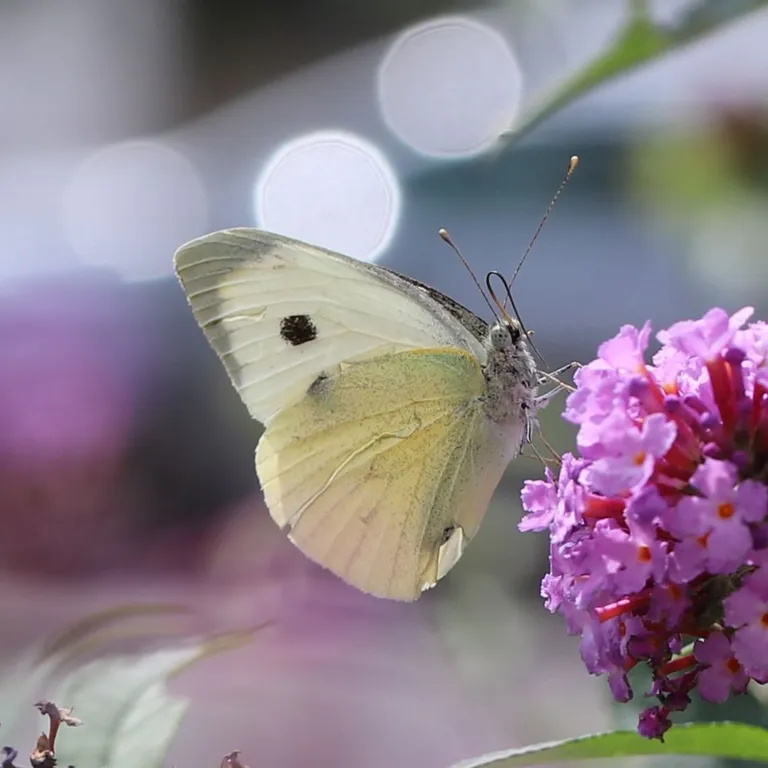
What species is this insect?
Pieris brassicae
